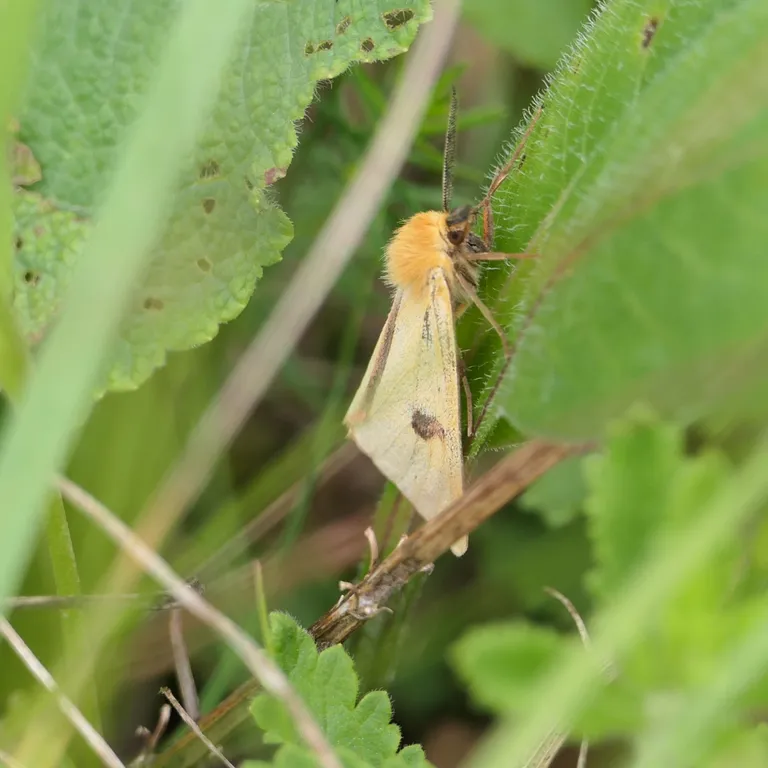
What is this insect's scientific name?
Diacrisia sannio
